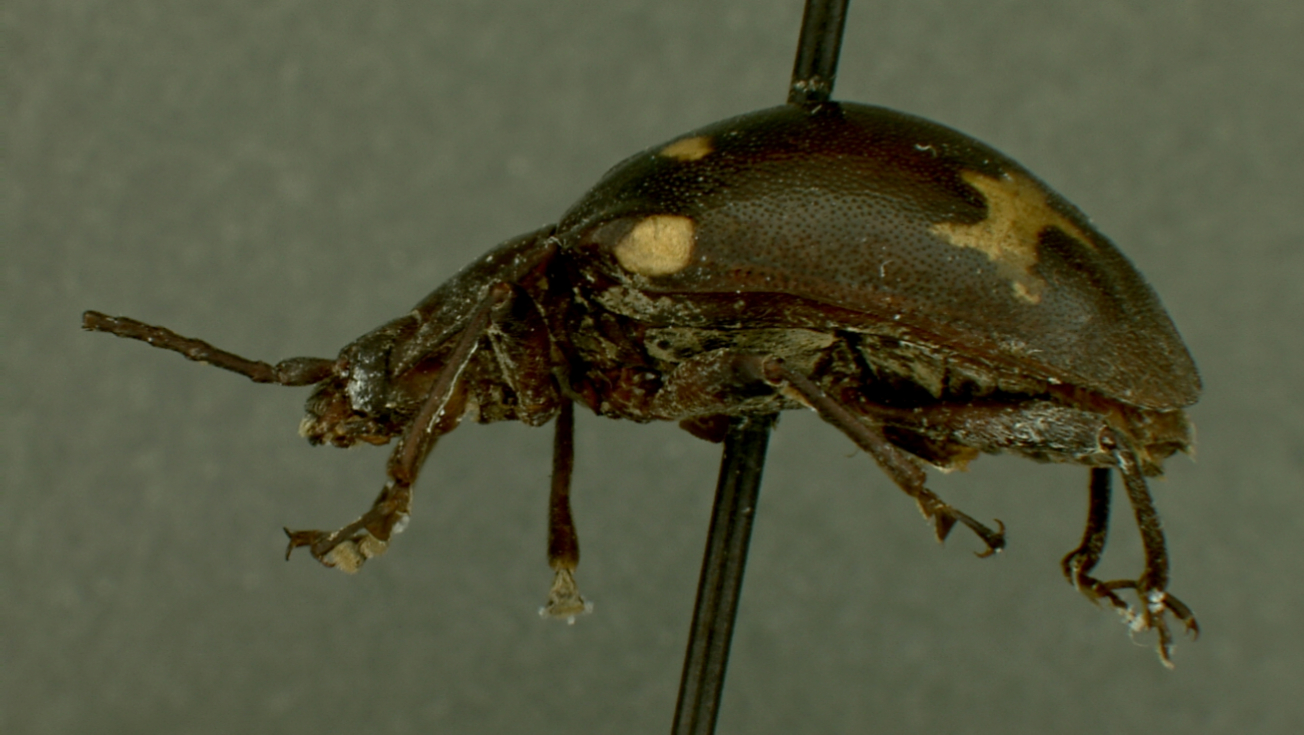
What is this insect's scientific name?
Engonius excisipes
